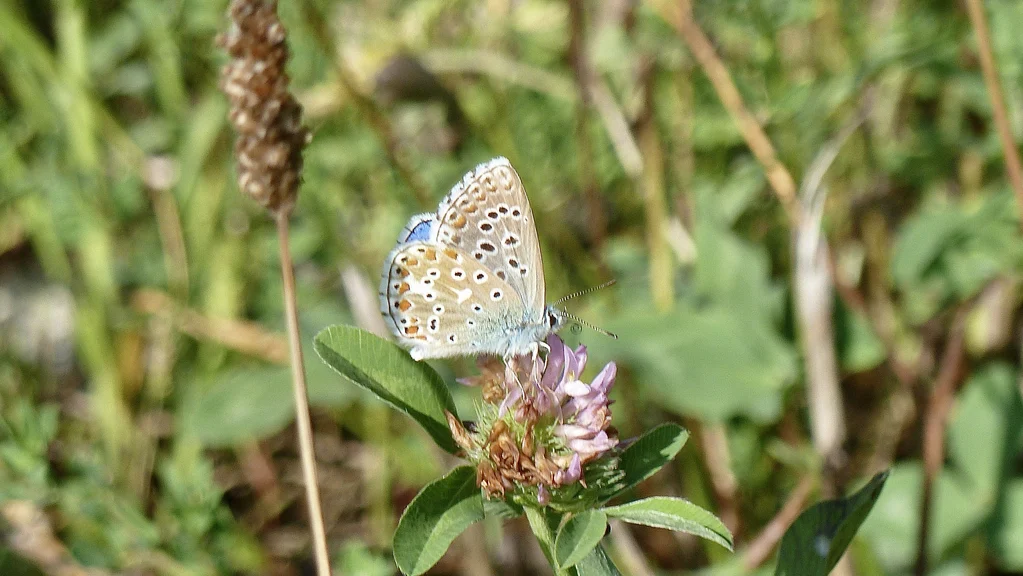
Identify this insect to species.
Lysandra bellargus
